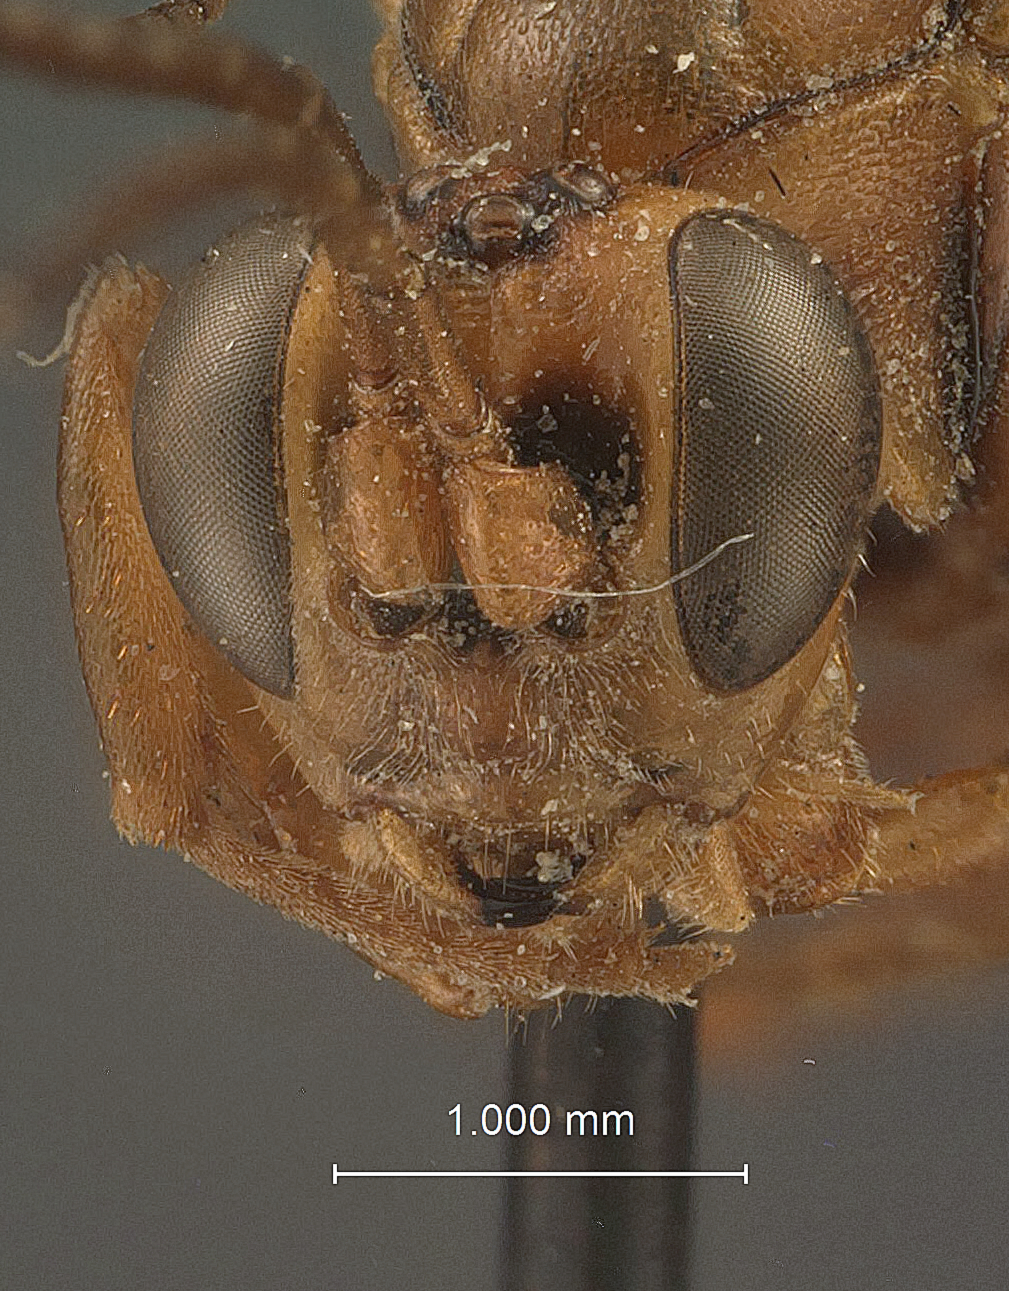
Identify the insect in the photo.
Cryptus crassifemur
